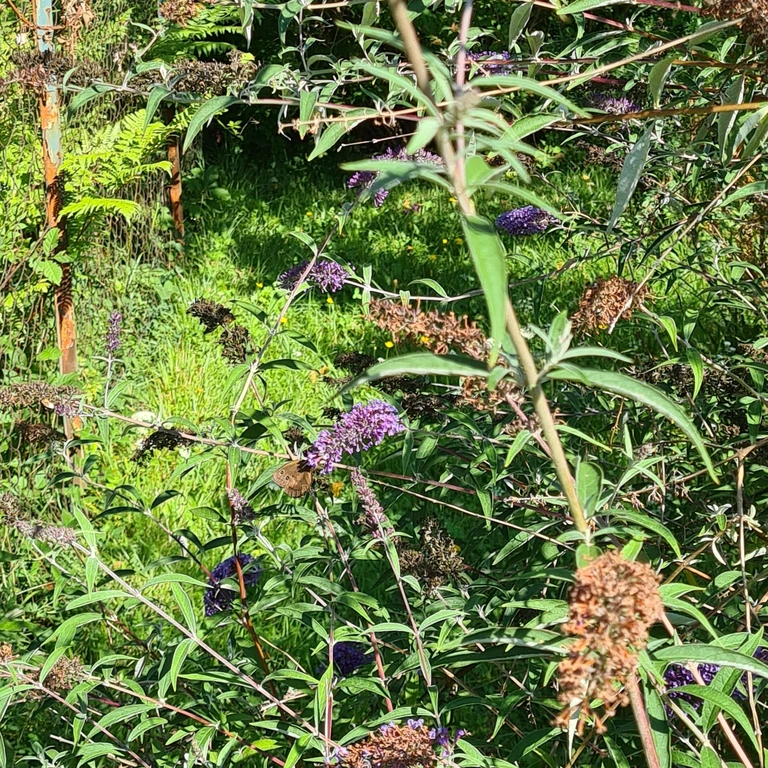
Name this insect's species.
Minois dryas
